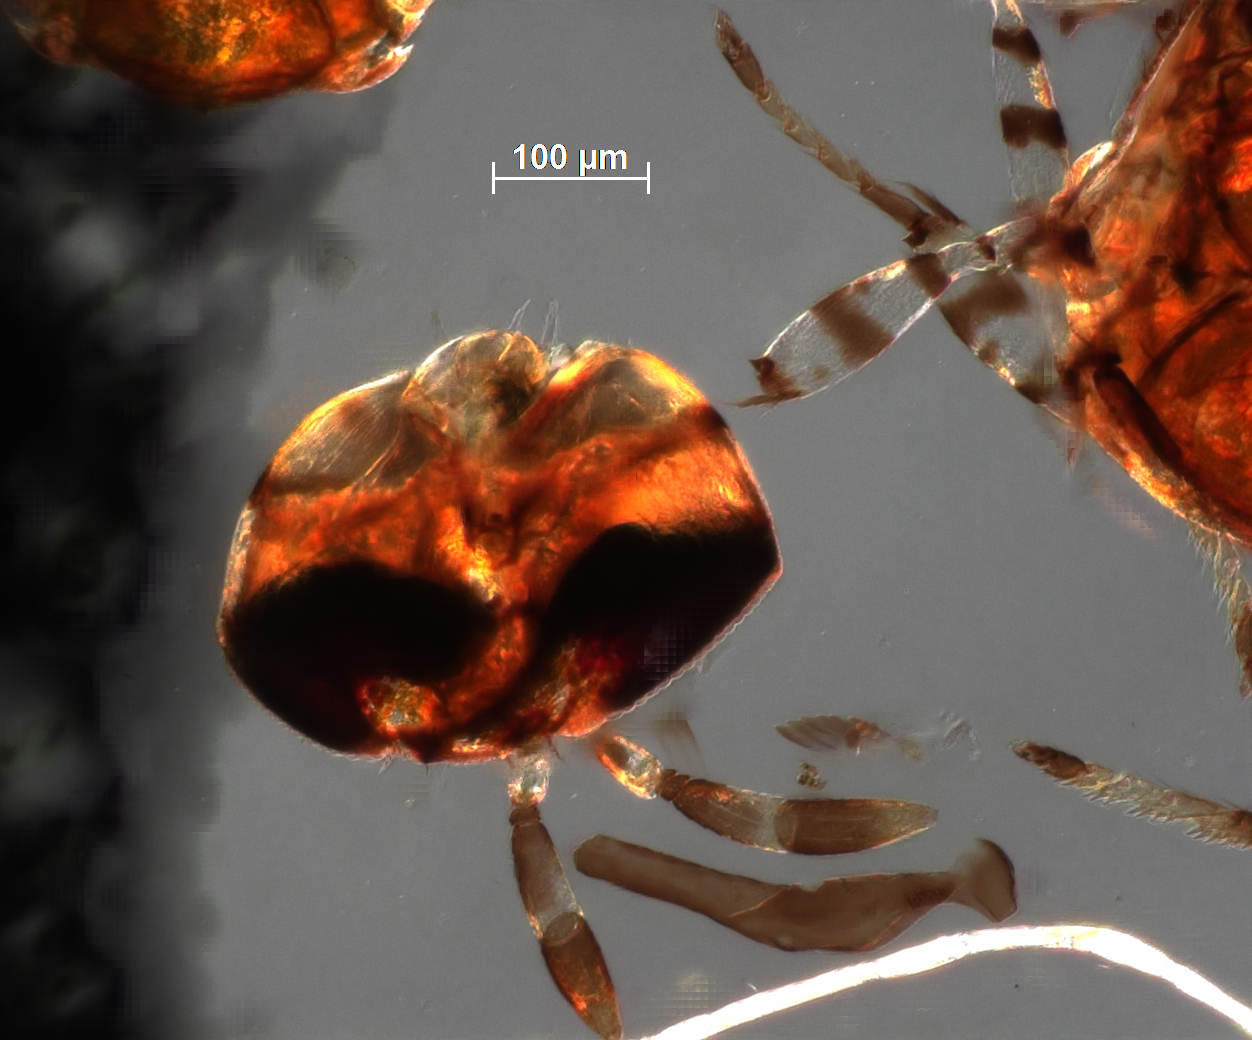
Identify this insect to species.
Perissopterus javensis
